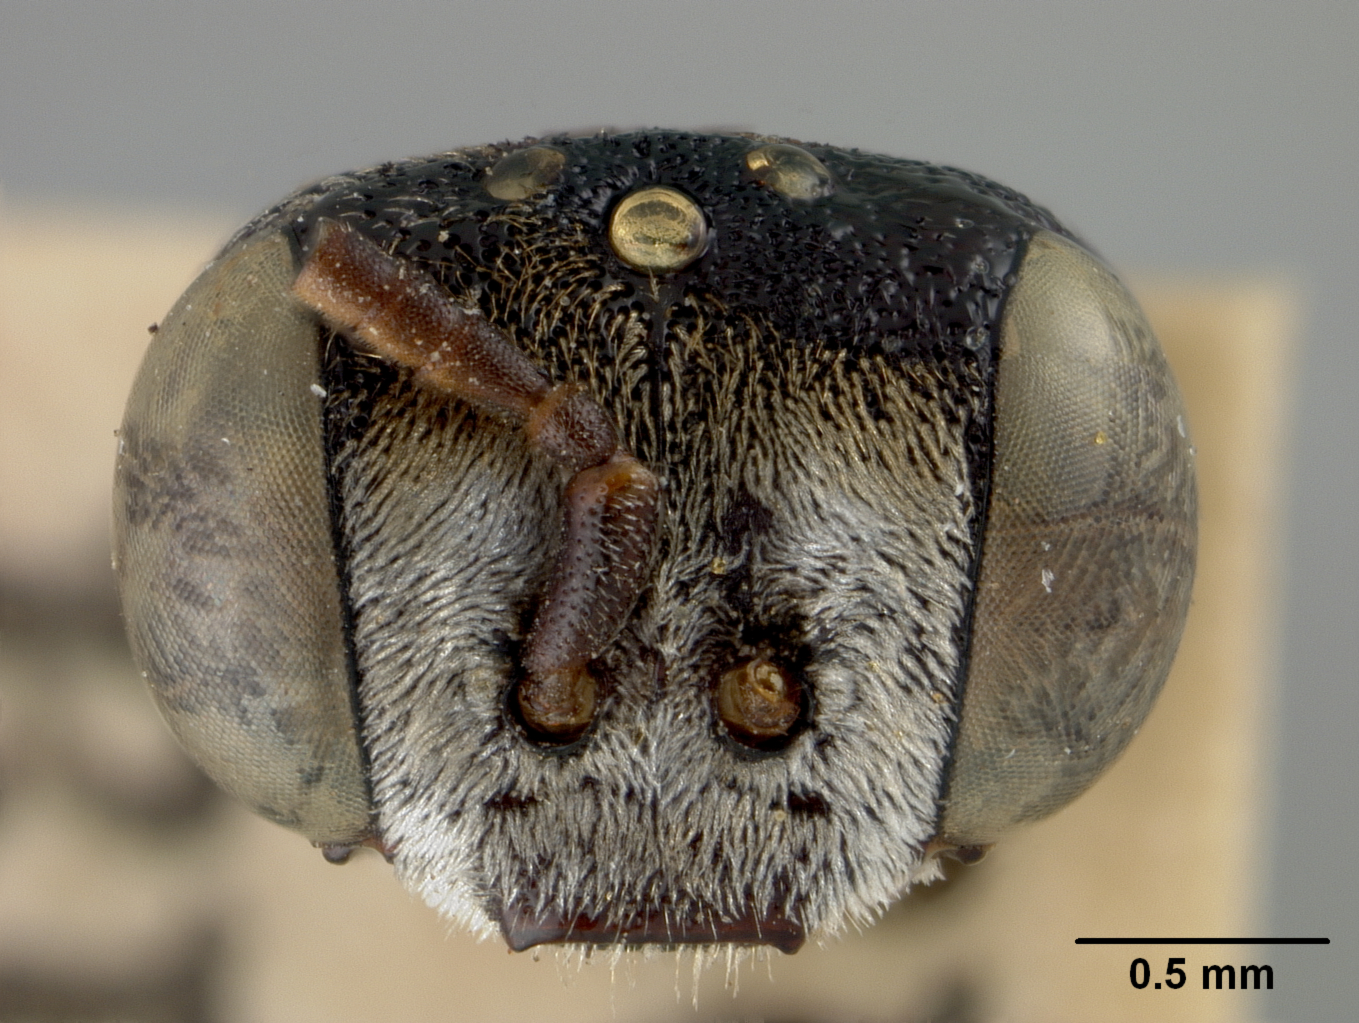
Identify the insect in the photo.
Brachynomada subminiata
